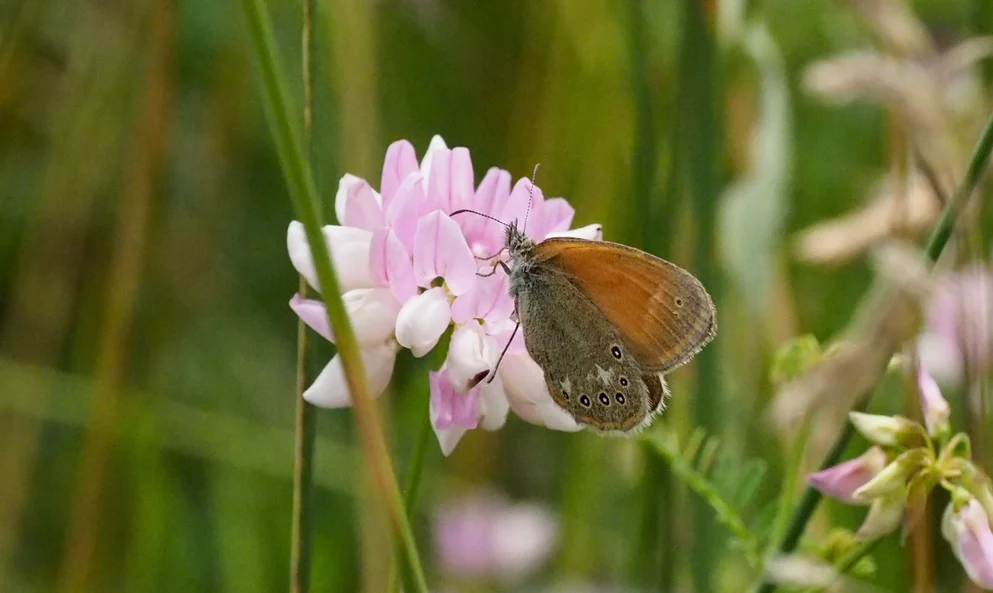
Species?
Coenonympha glycerion (also Coenonympha iphis)
